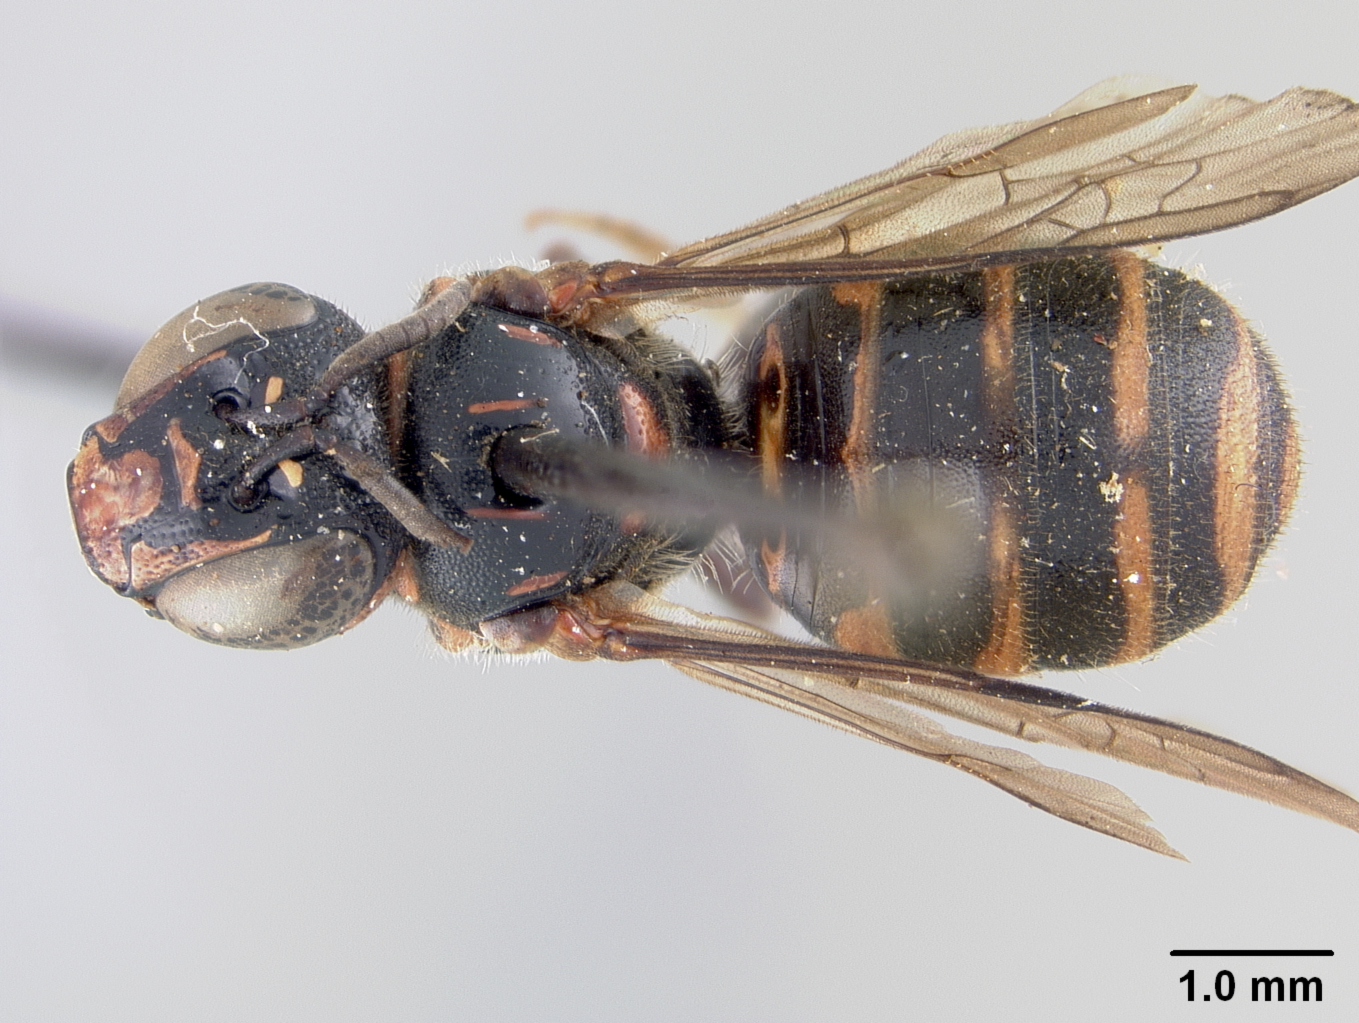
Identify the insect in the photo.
Ceratina acuticauda
